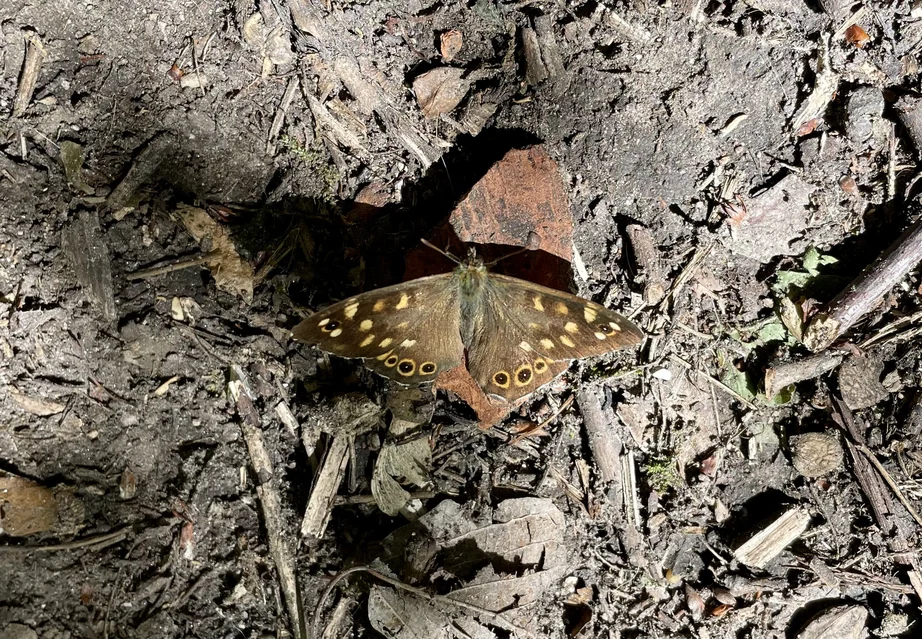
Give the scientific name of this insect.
Pararge aegeria
